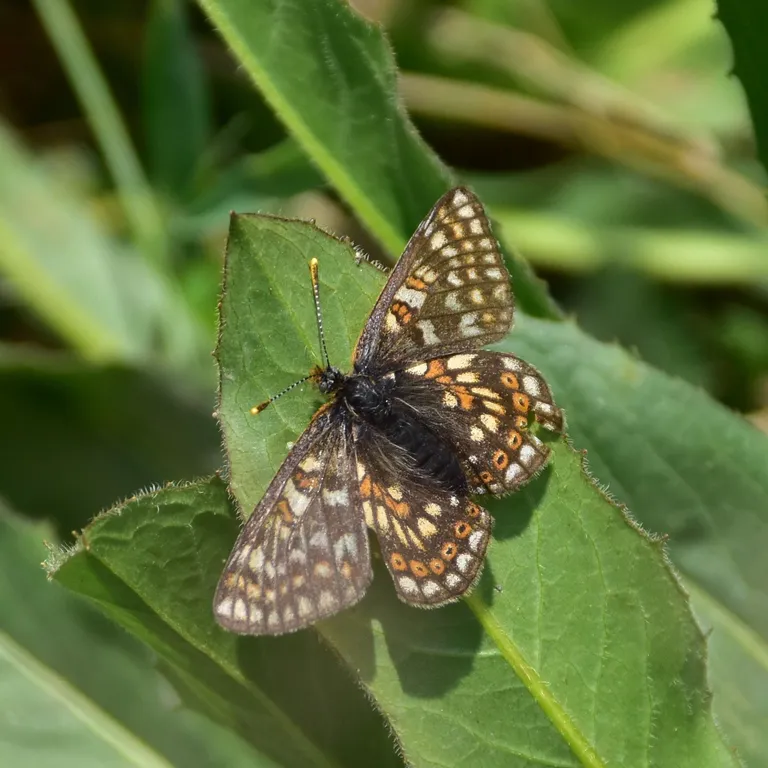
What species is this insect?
Euphydryas aurinia
